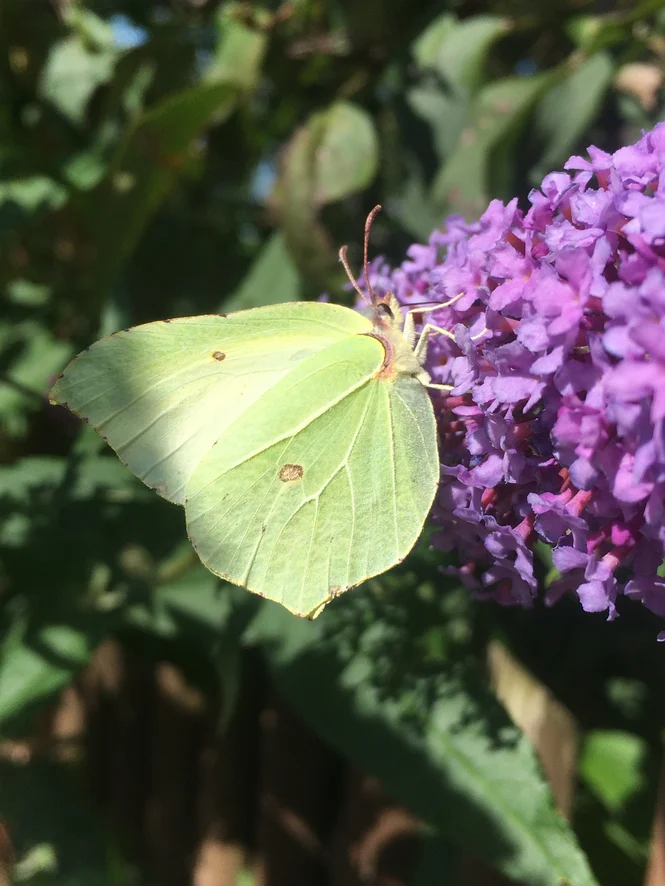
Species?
Gonepteryx rhamni
